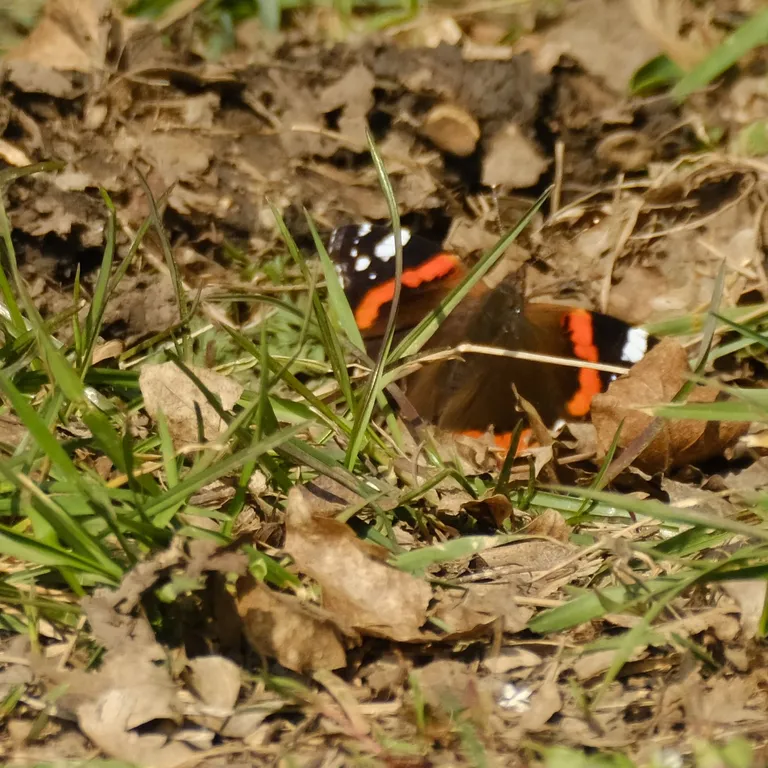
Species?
Vanessa atalanta
